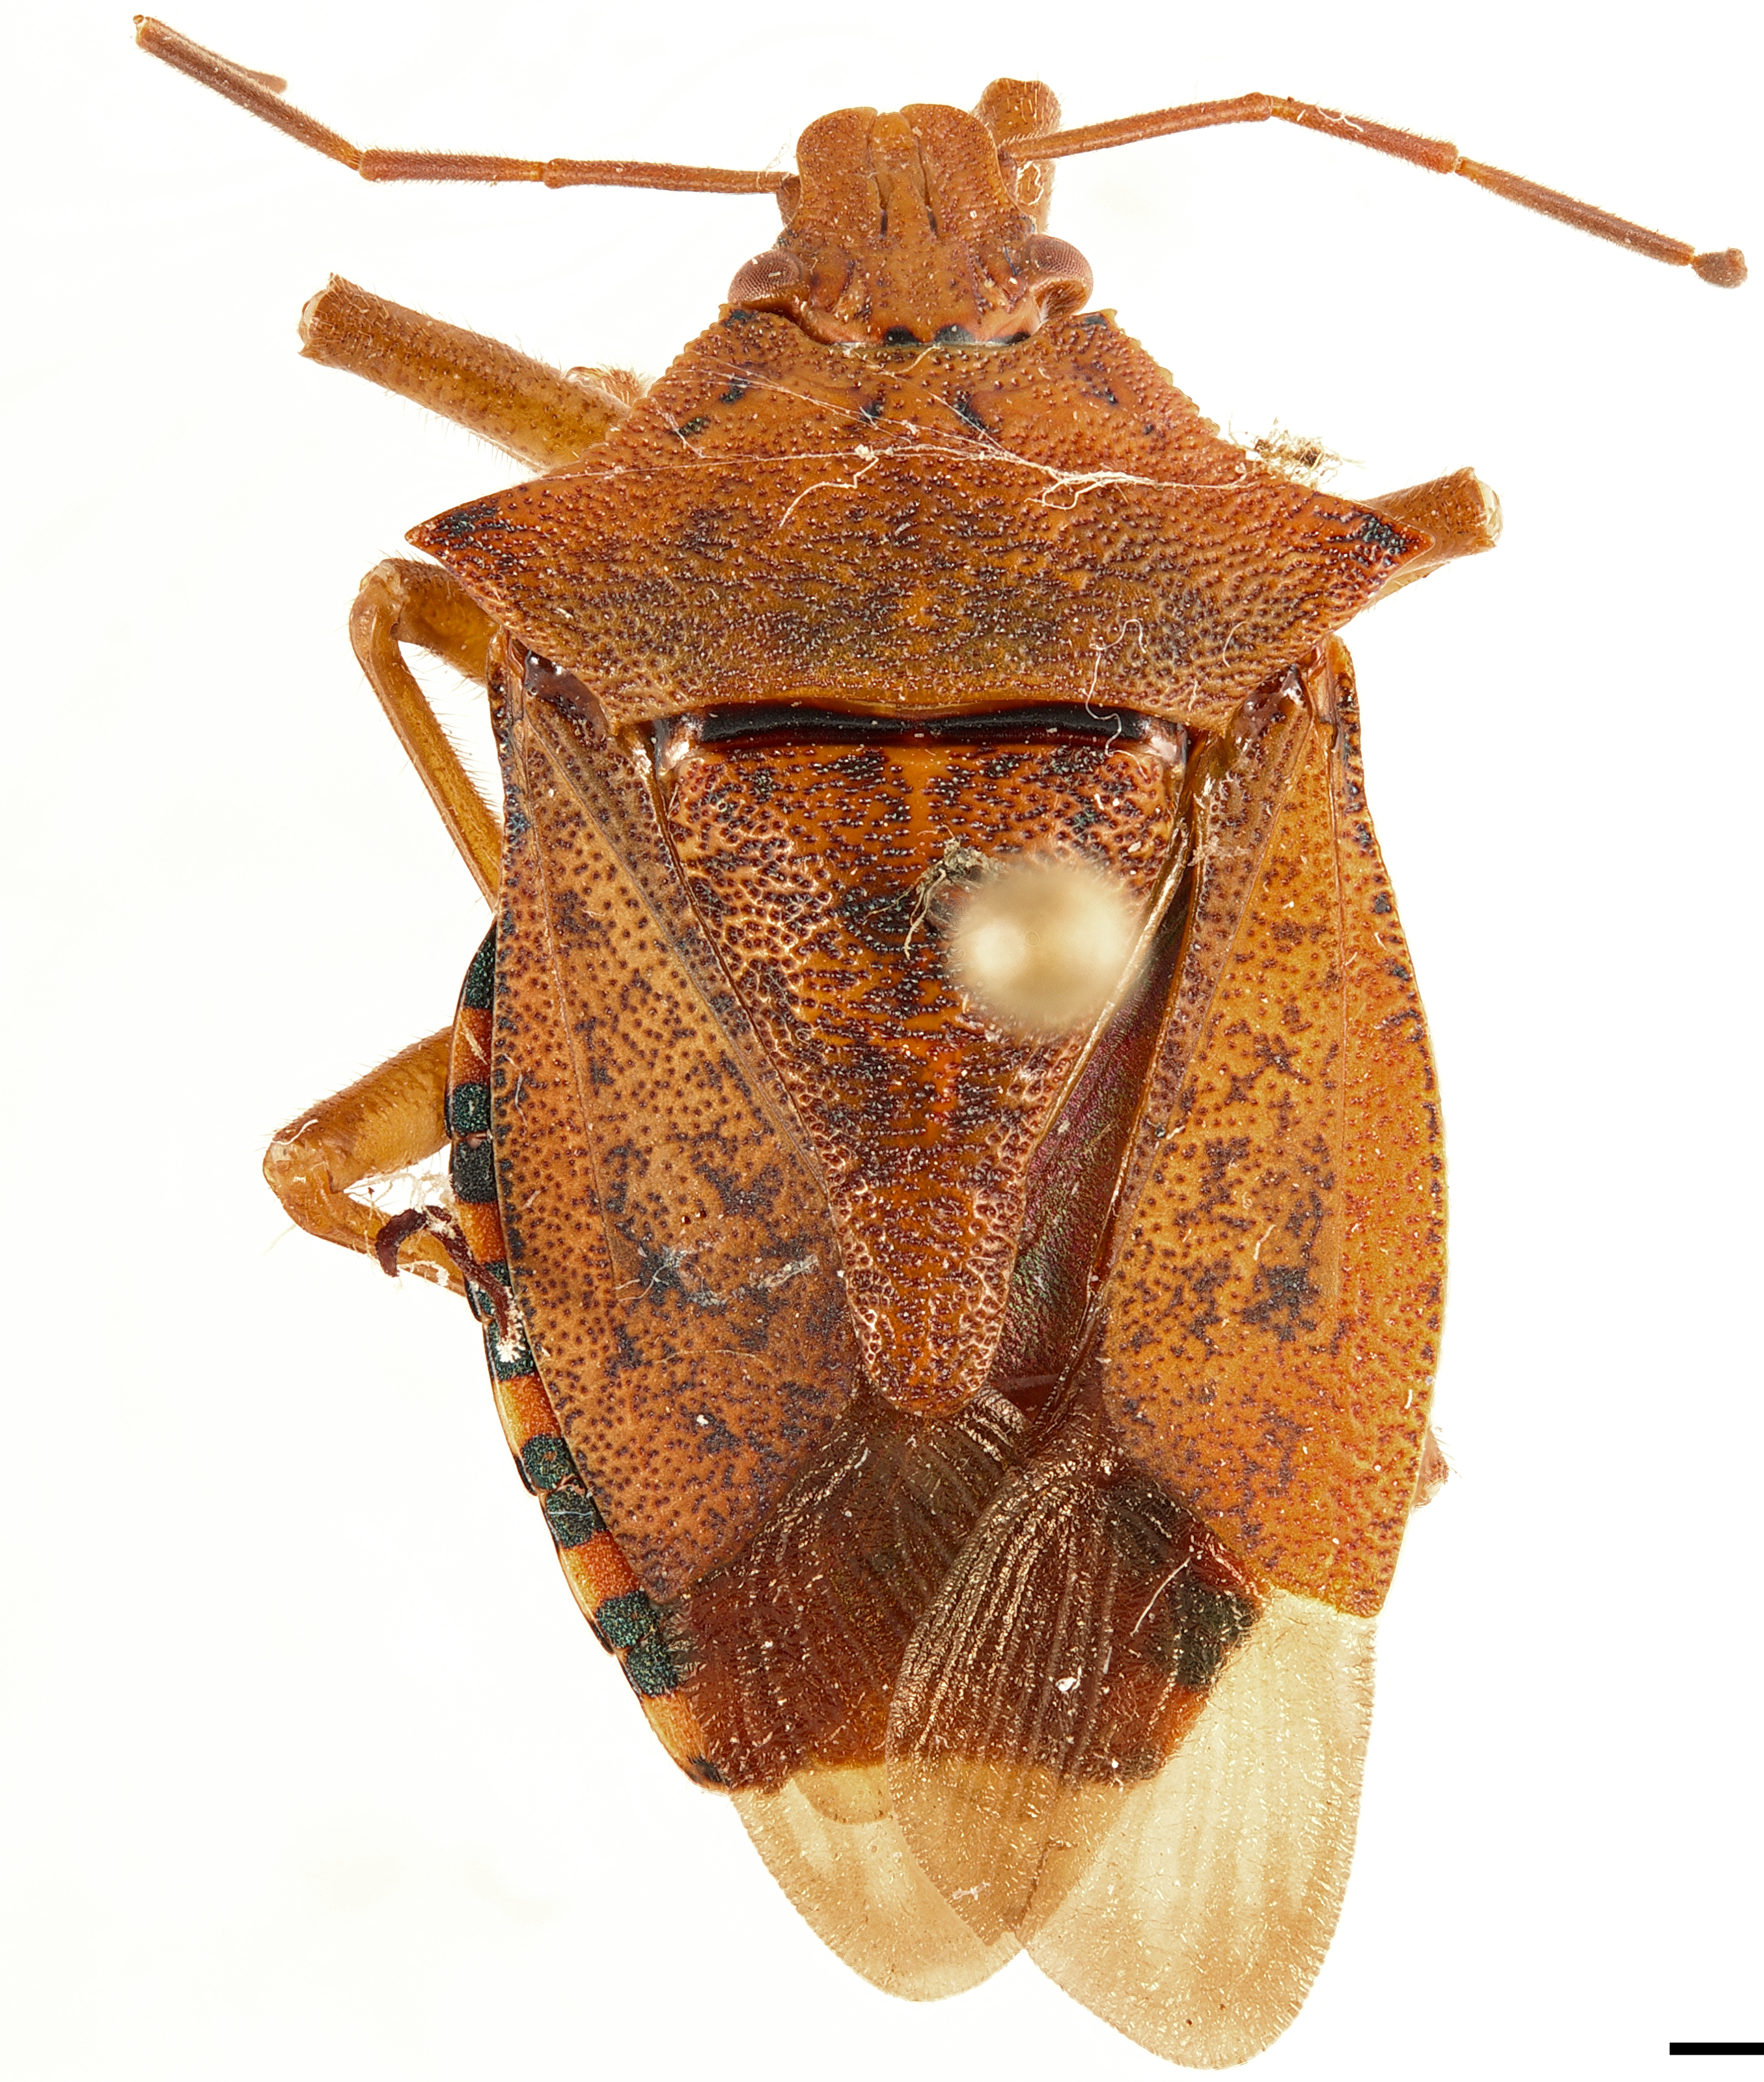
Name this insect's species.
Apoecilus bracteatus
